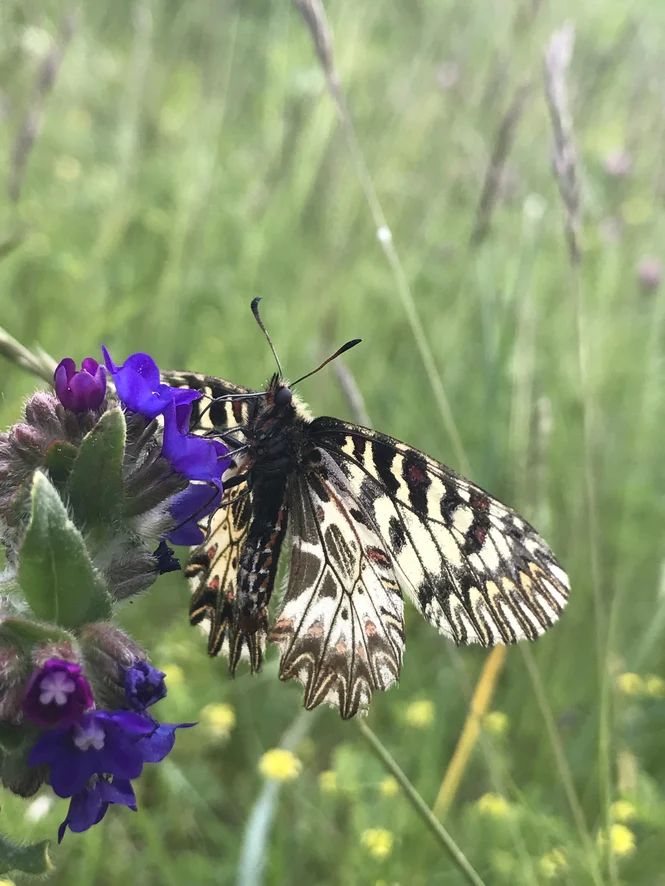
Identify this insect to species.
Zerynthia polyxena
